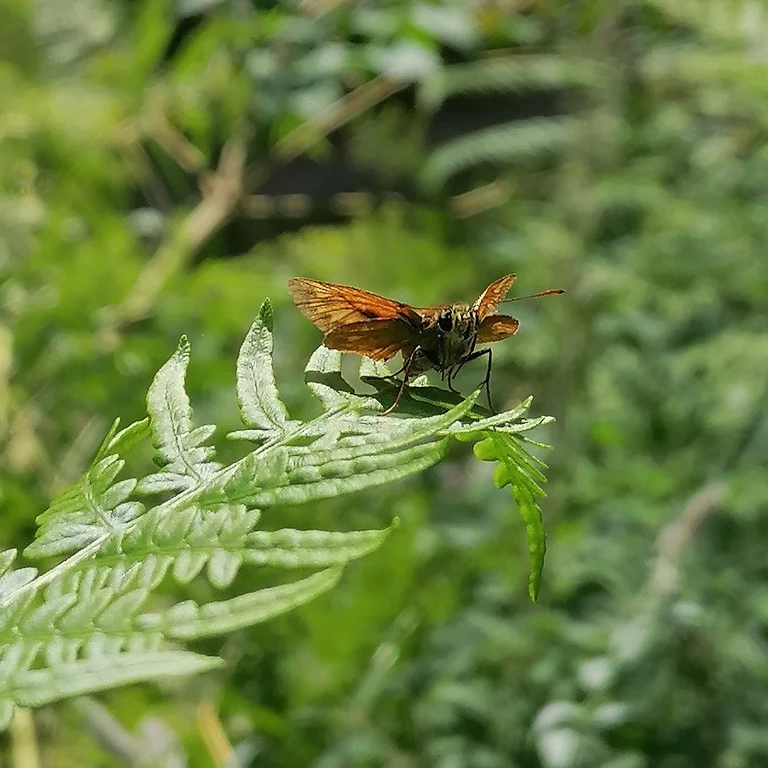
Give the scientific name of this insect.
Ochlodes sylvanus (also Ochlodes venata)
